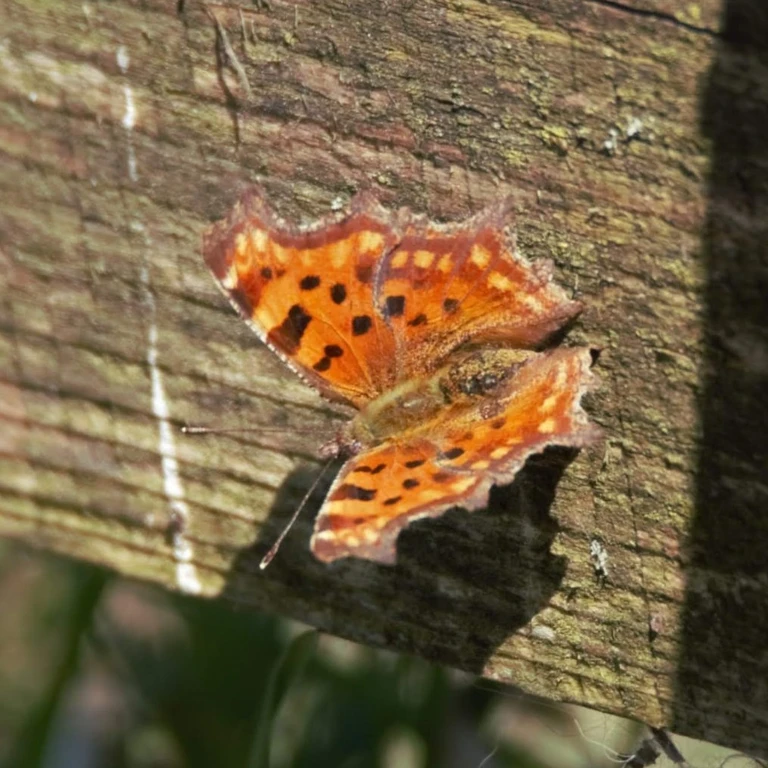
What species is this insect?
Polygonia c-album
